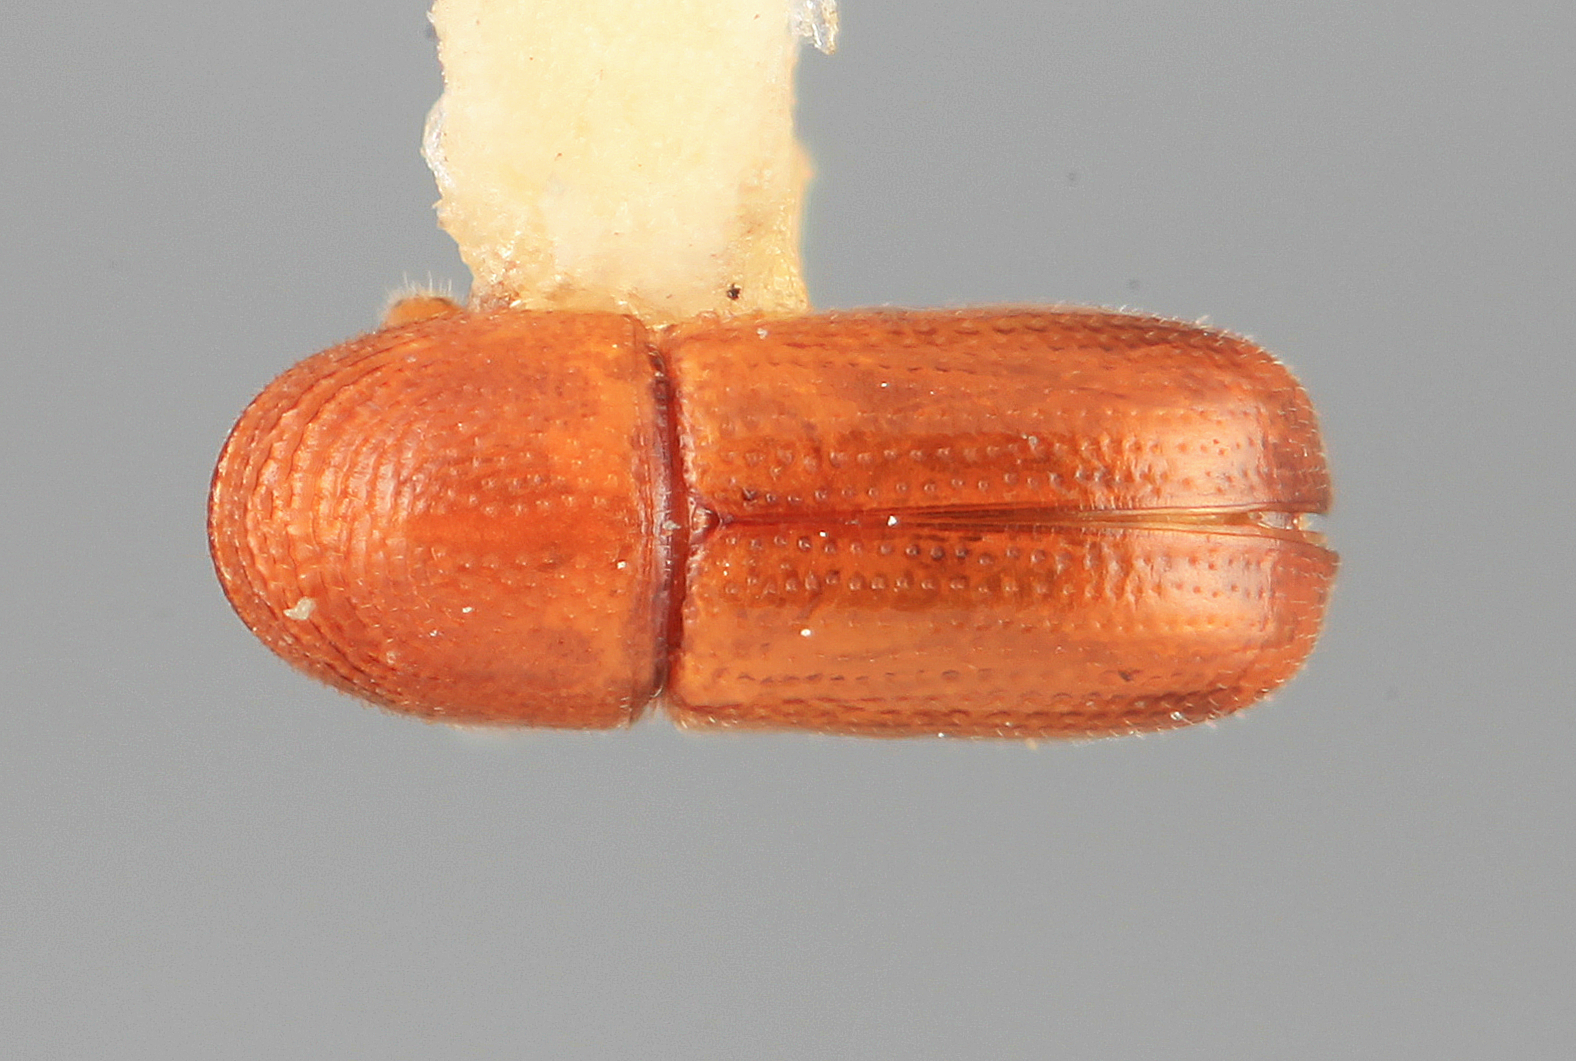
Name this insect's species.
Araptus micaceus
